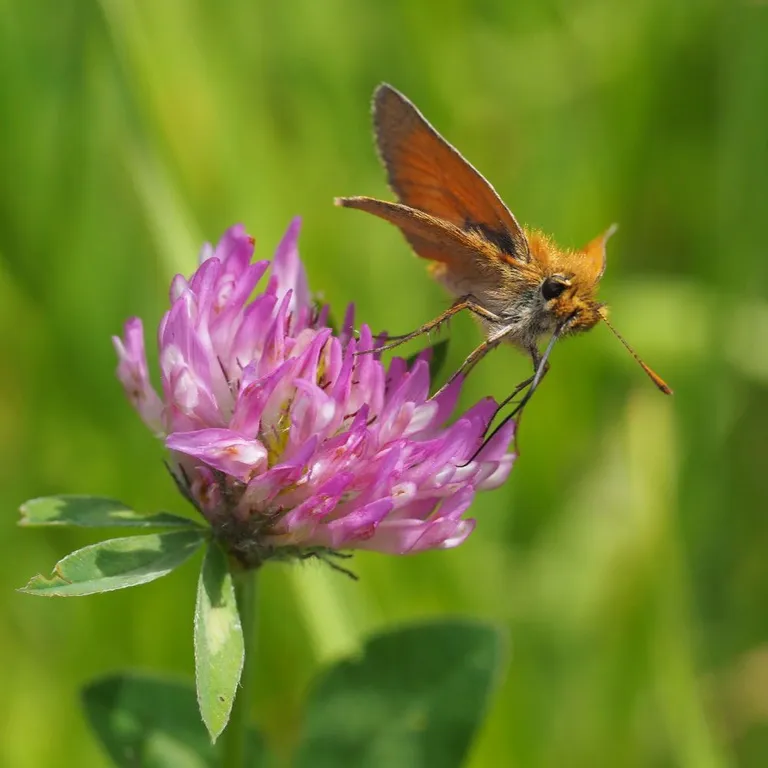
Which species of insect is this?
Thymelicus sylvestris
